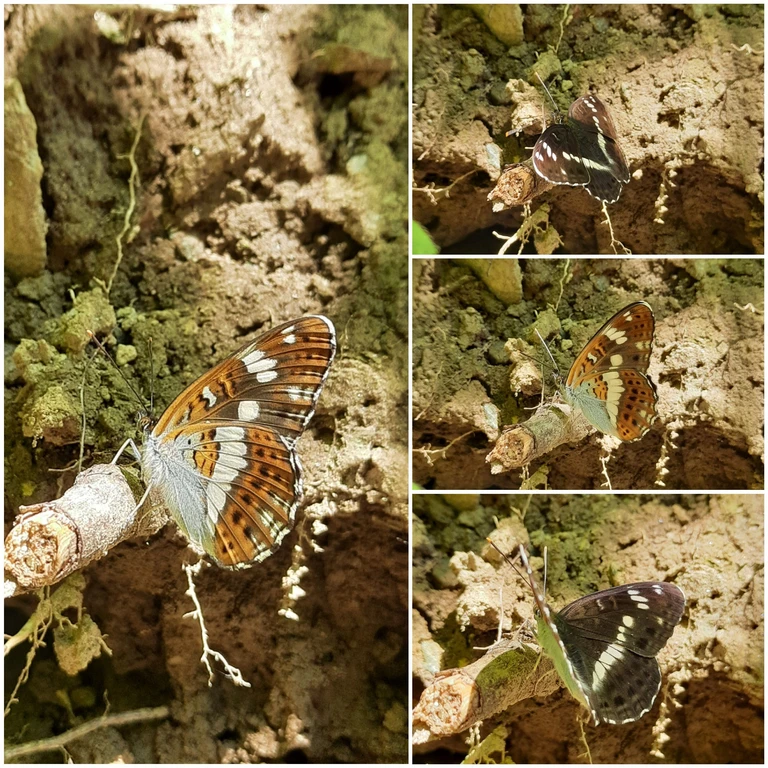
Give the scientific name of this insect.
Limenitis camilla (also Ladoga camilla)
